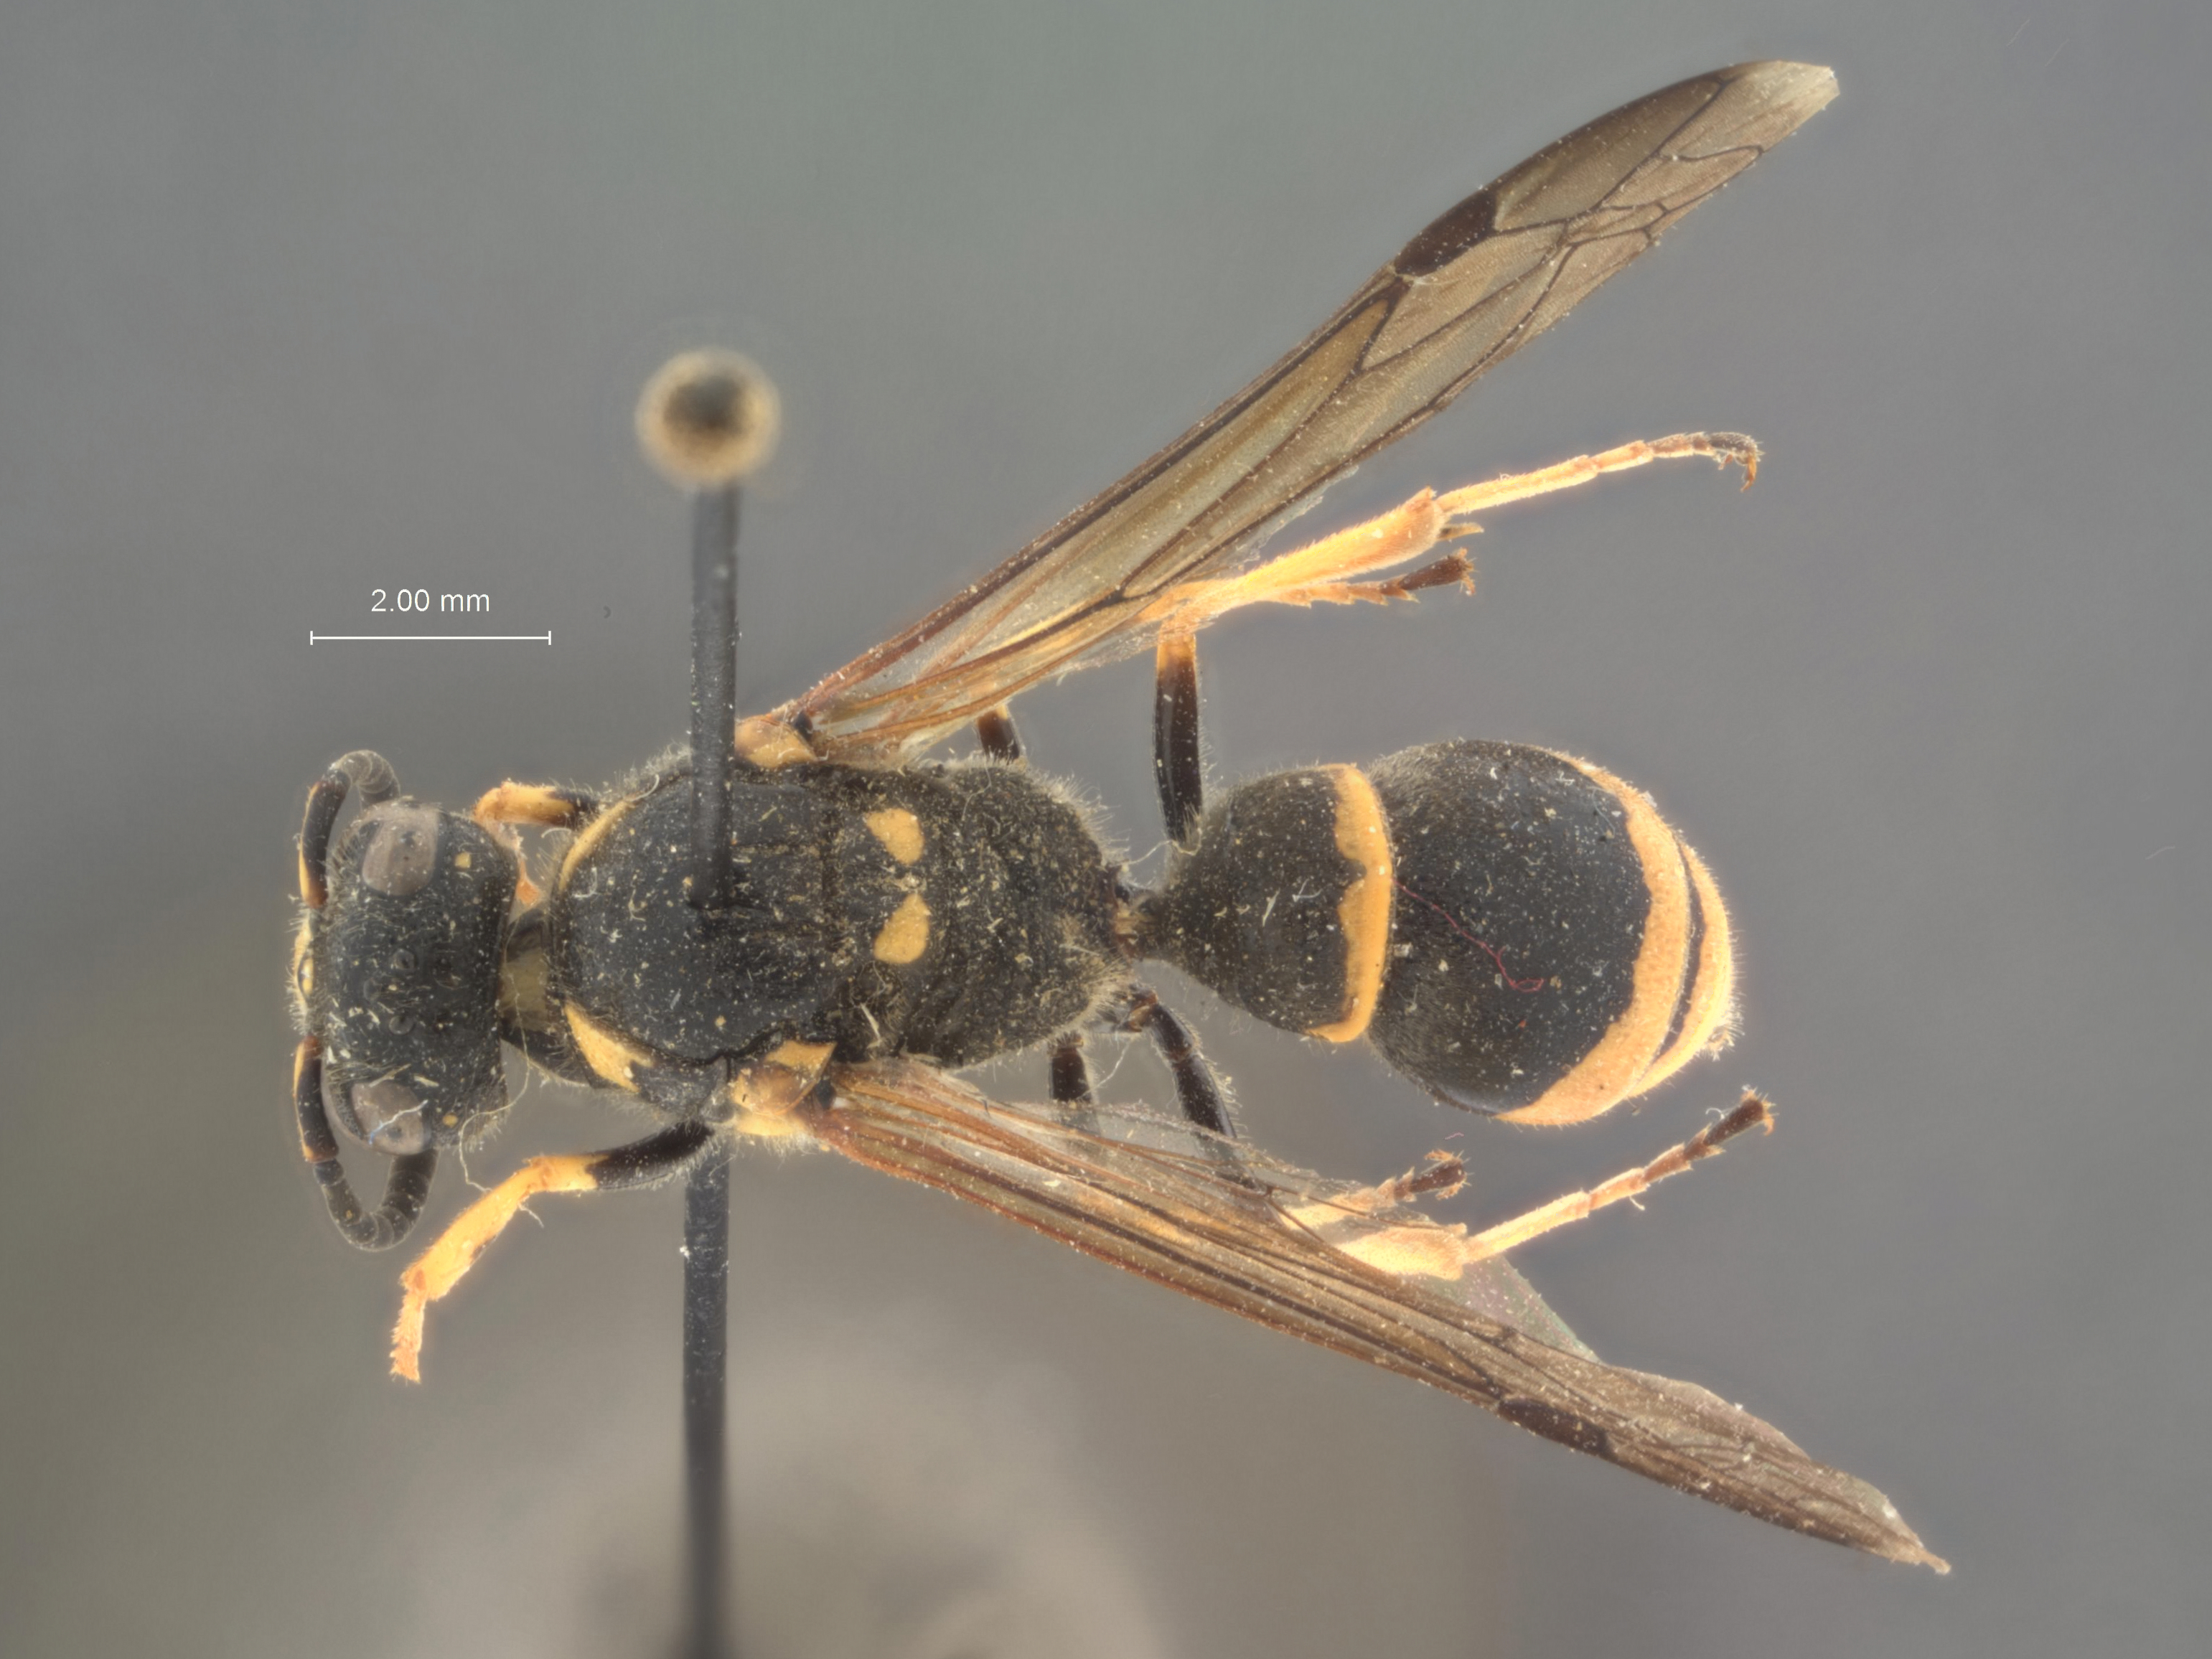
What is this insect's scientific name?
Vespa crassicornis
